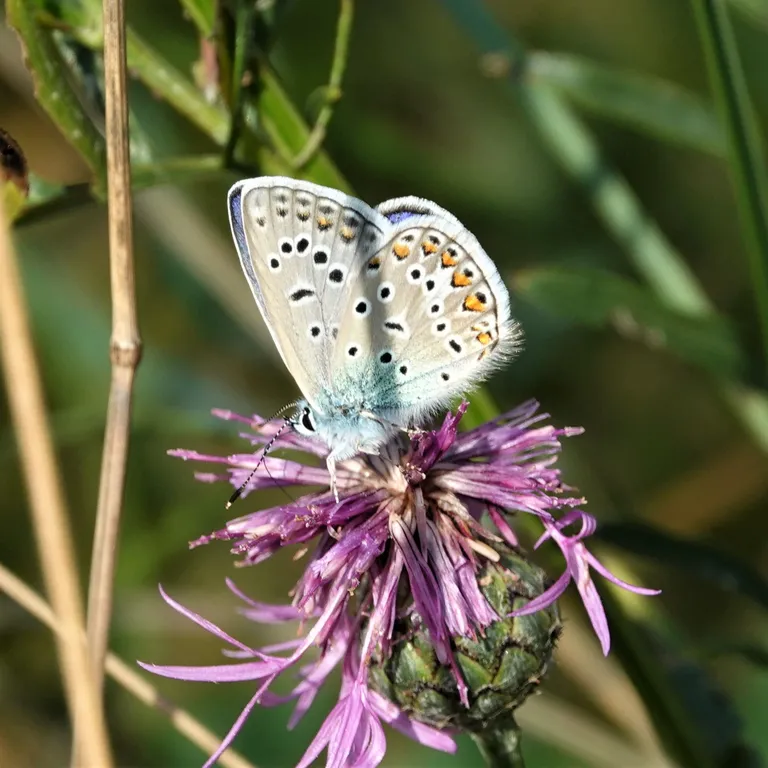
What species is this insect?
Polyommatus icarus
